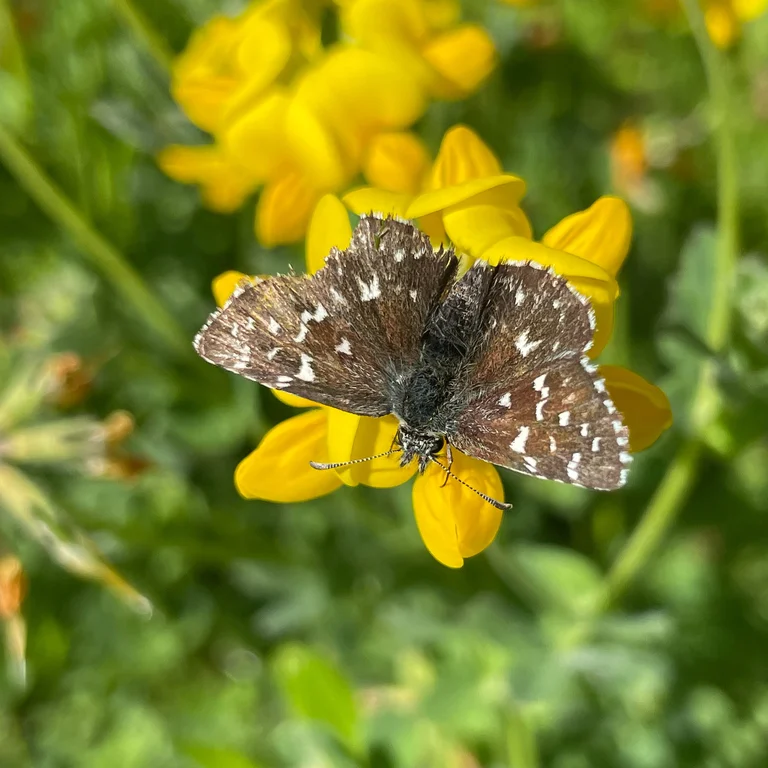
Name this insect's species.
Pyrgus malvae
